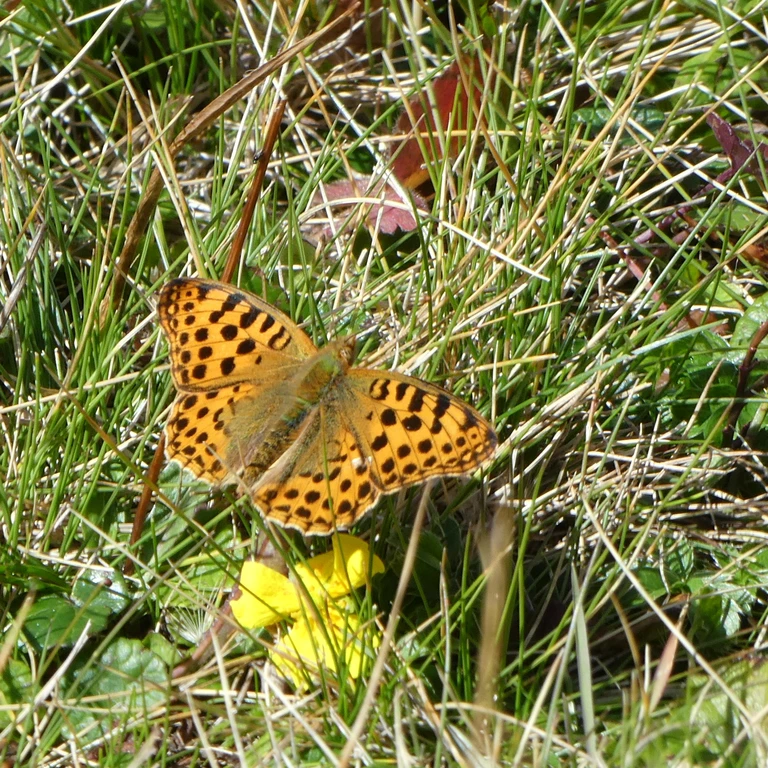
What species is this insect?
Issoria lathonia
